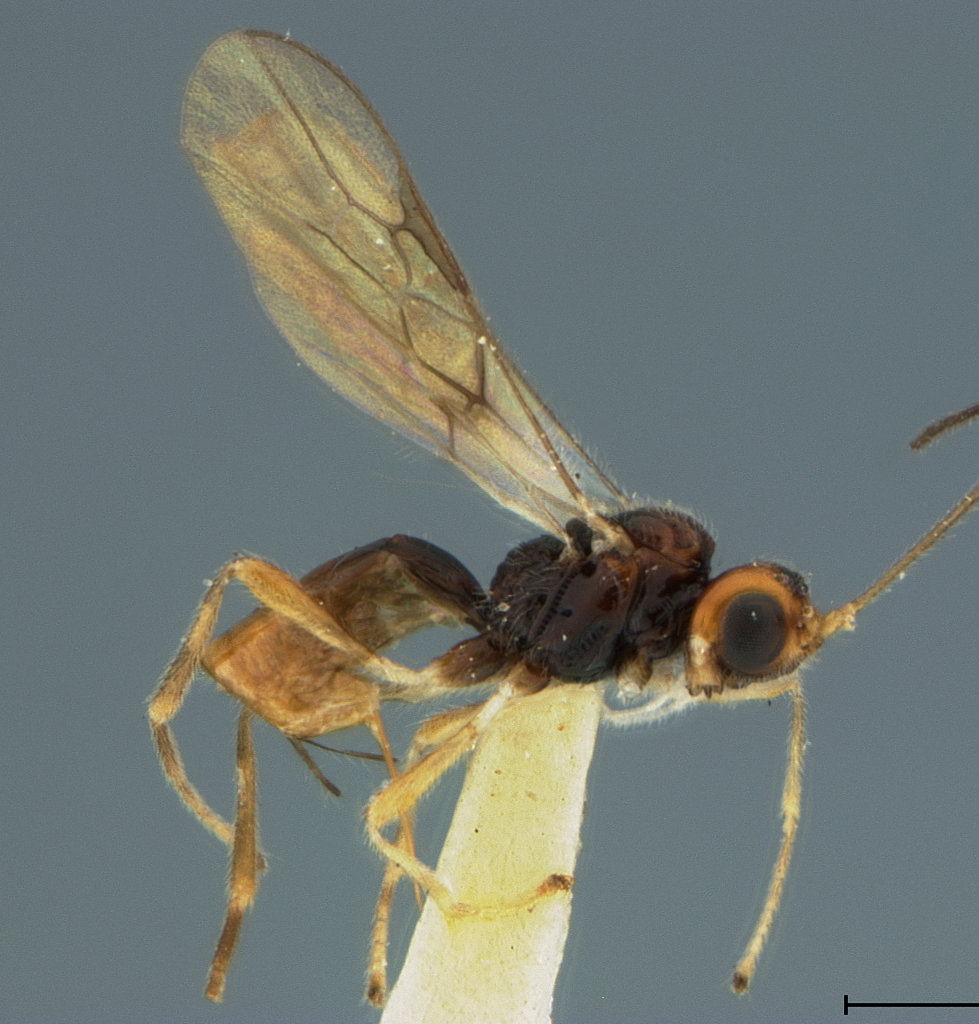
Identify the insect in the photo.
Goniarchus malayensis
